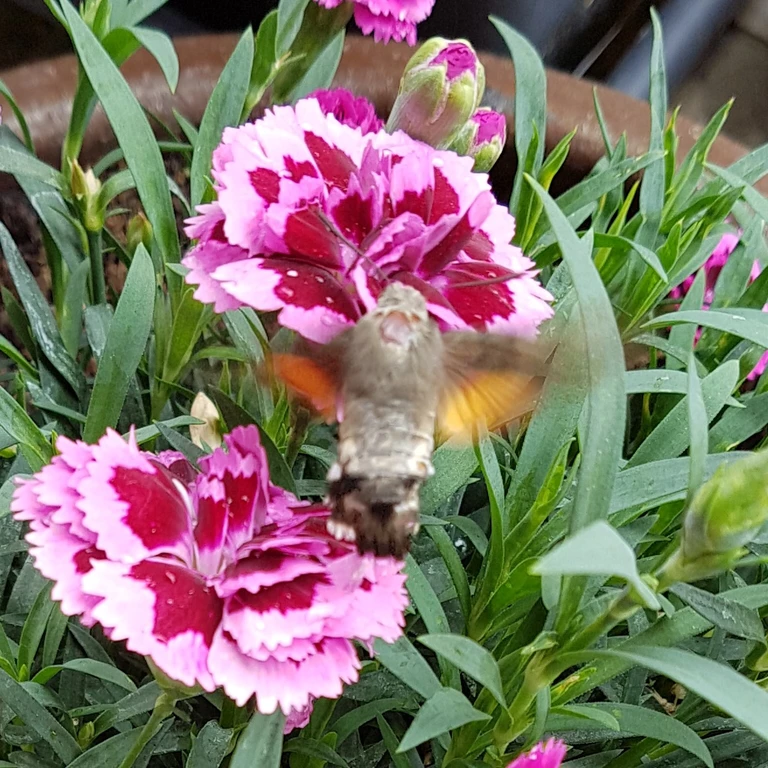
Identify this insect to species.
Macroglossum stellatarum
